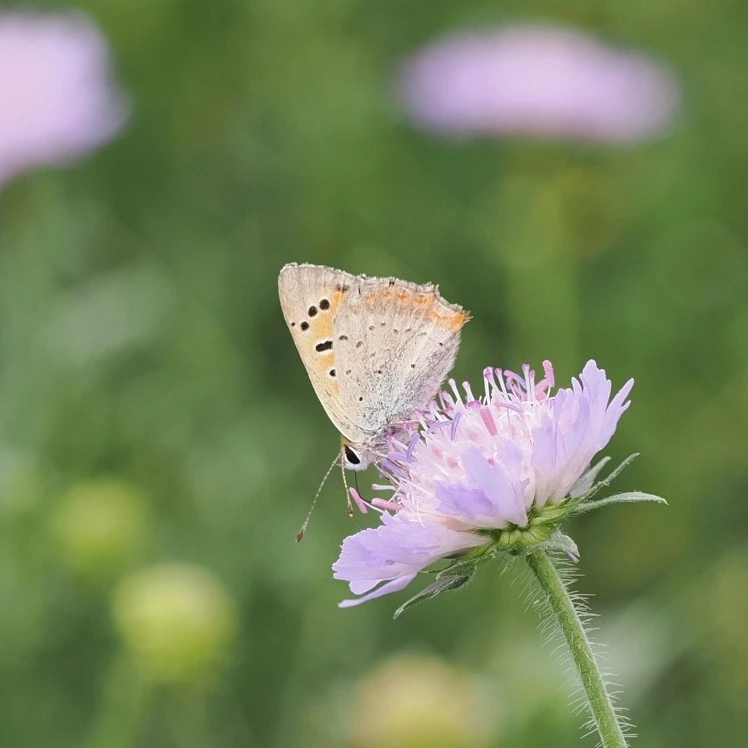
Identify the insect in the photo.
Lycaena phlaeas
